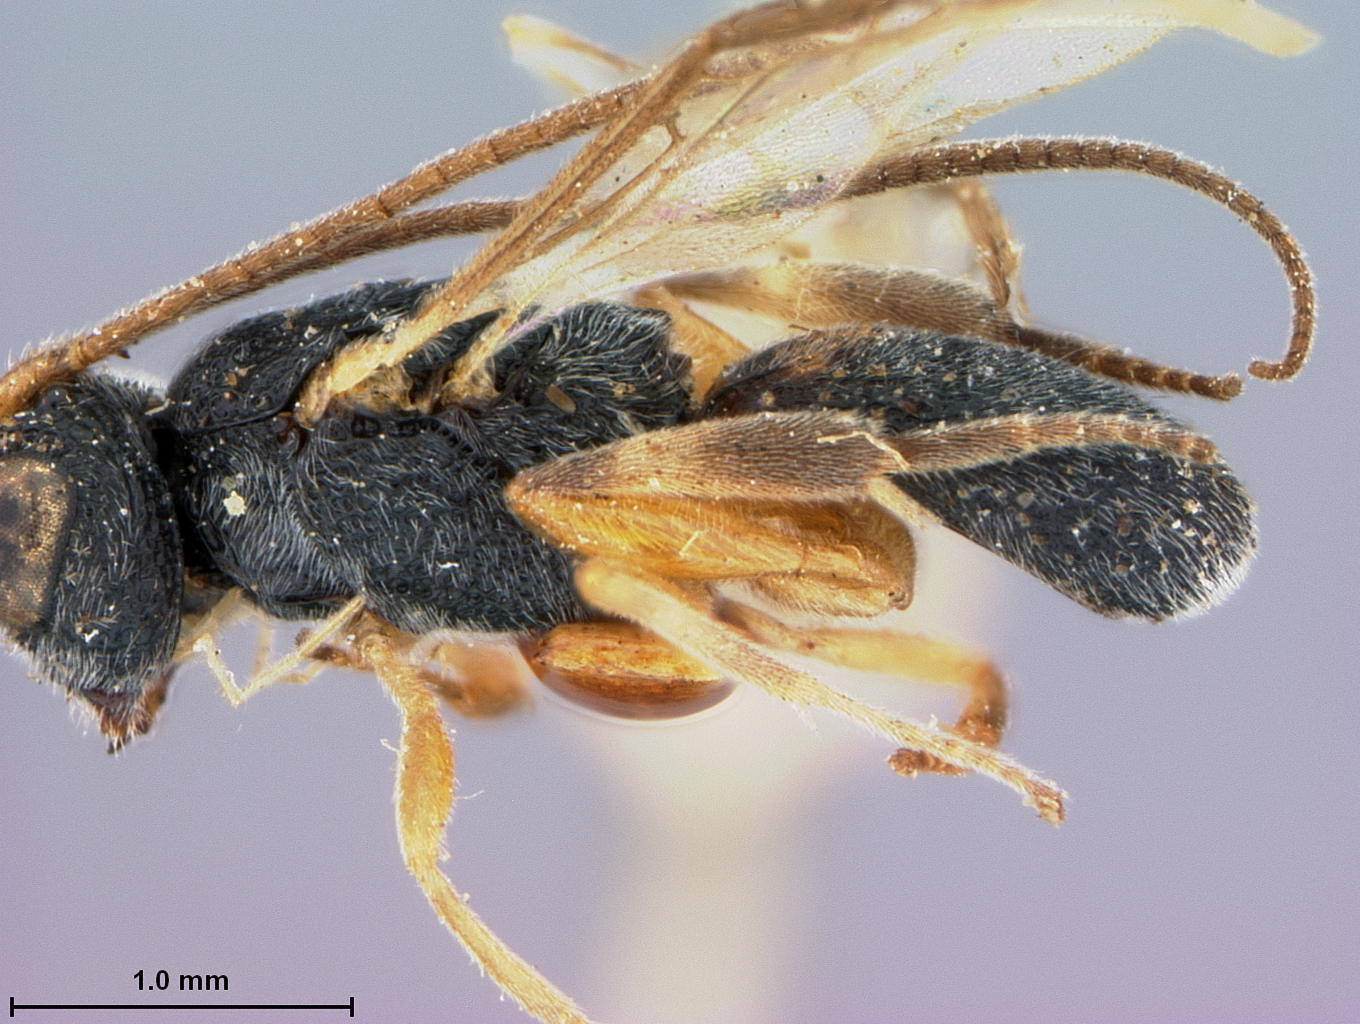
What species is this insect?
Ascogaster longulus
